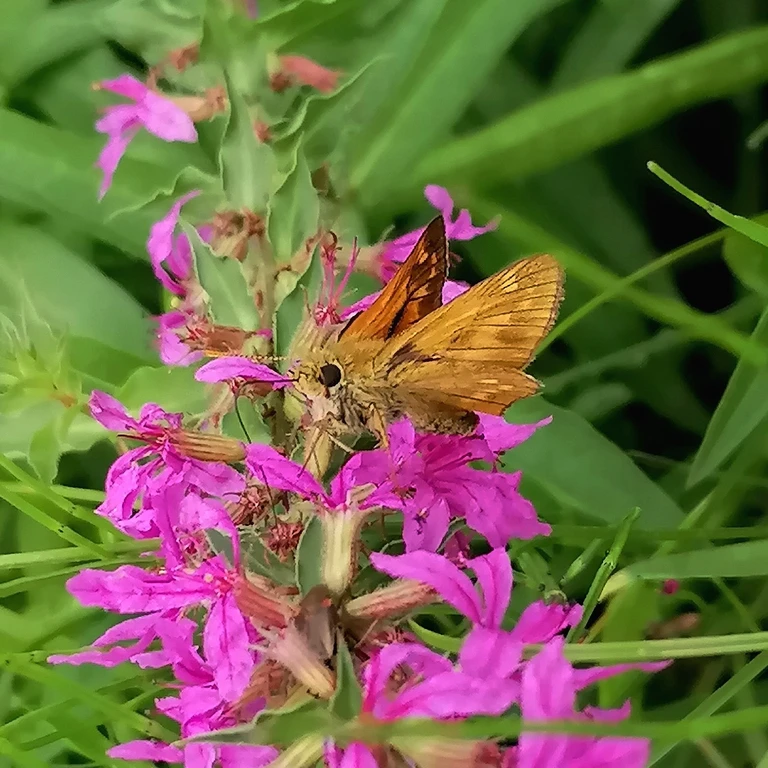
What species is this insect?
Ochlodes sylvanus (also Ochlodes venata)
